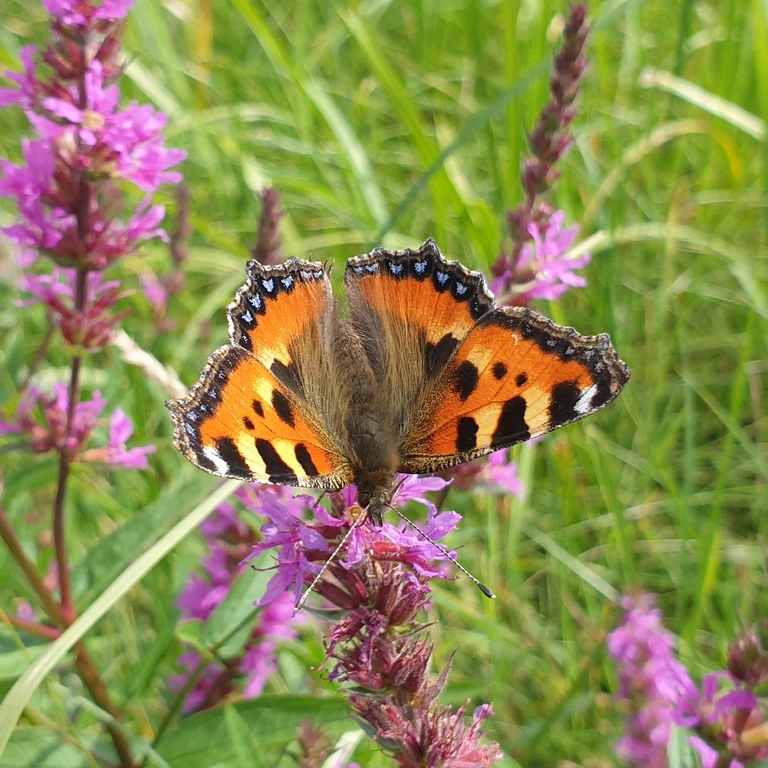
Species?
Aglais urticae
